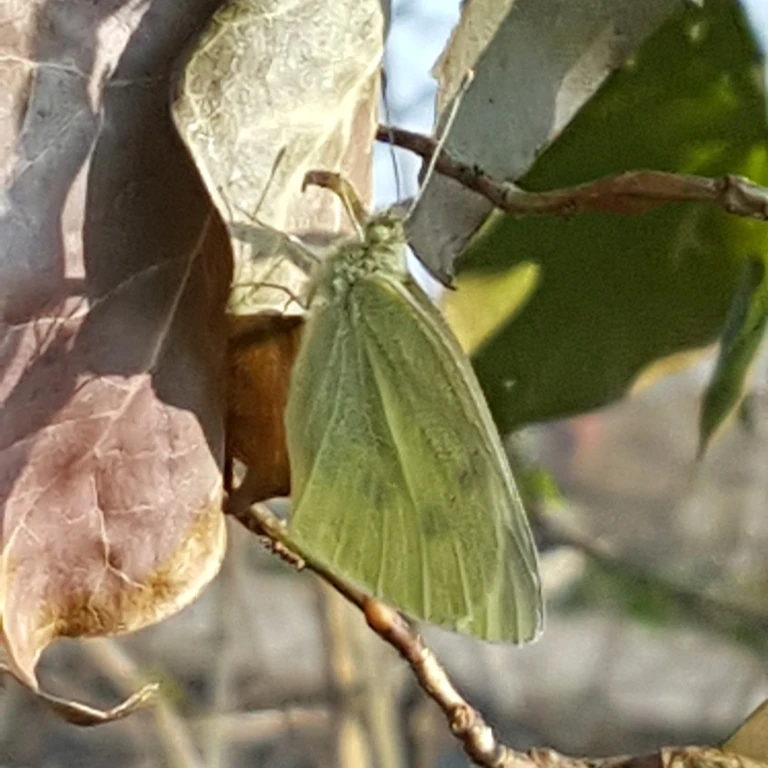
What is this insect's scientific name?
Pieris rapae
